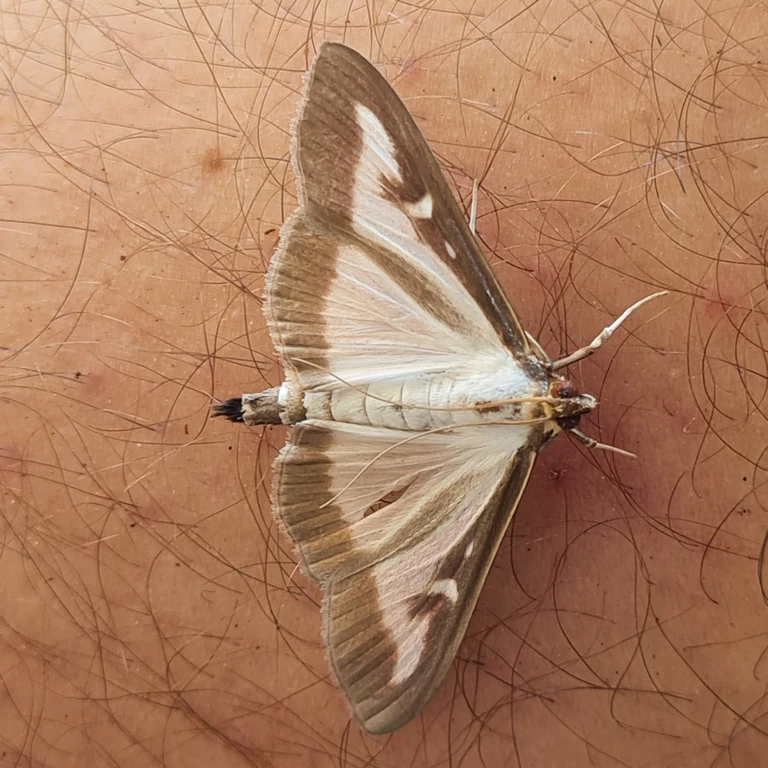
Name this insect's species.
Cydalima perspectalis
